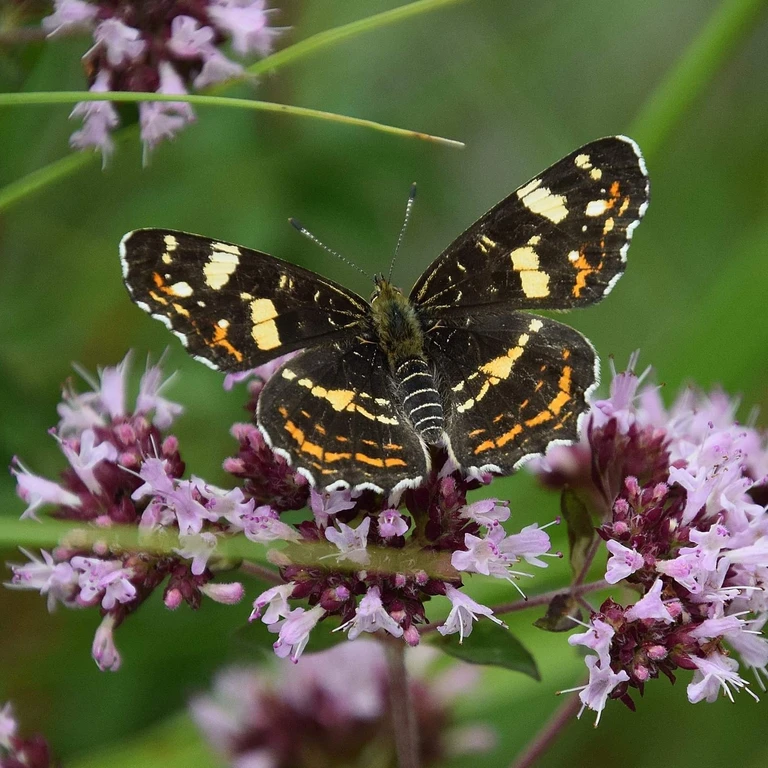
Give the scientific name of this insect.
Araschnia levana
